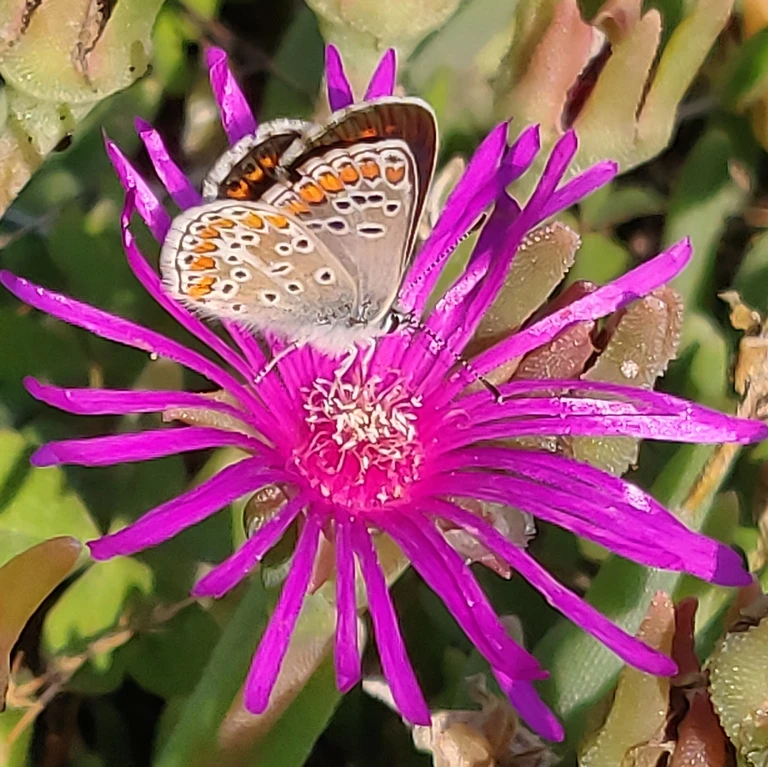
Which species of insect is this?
Aricia agestis/artaxerxes
